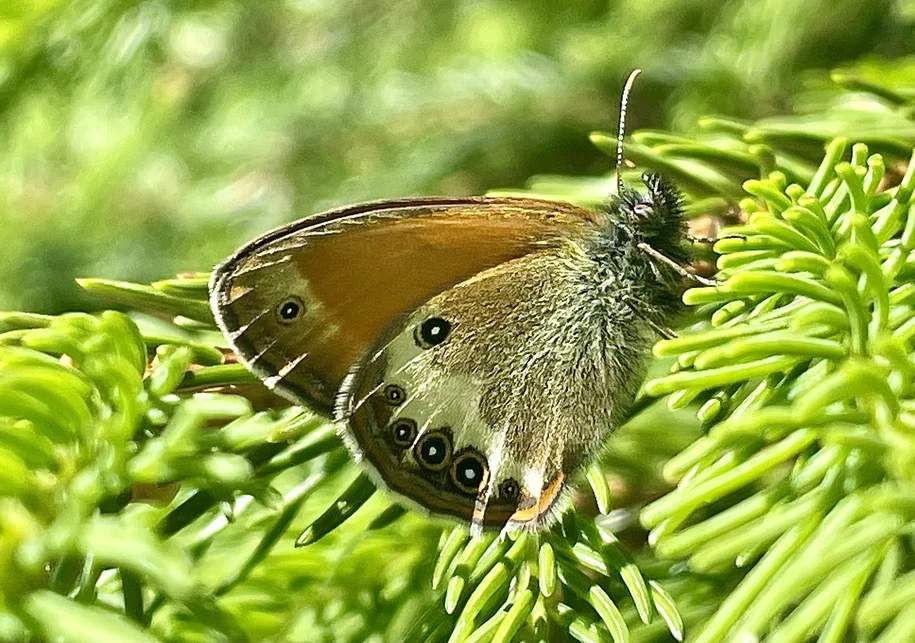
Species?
Coenonympha arcania
